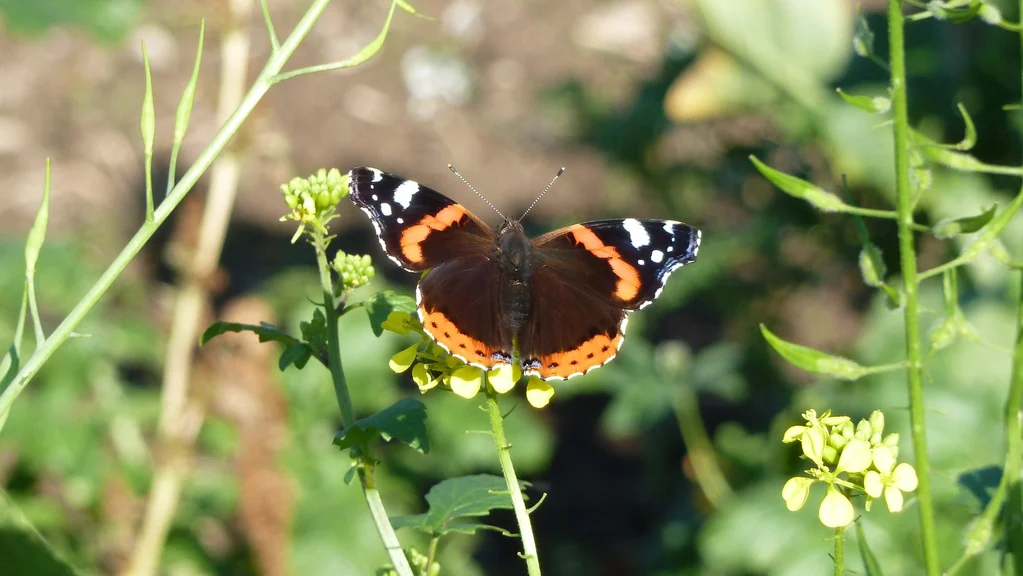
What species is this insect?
Vanessa atalanta
